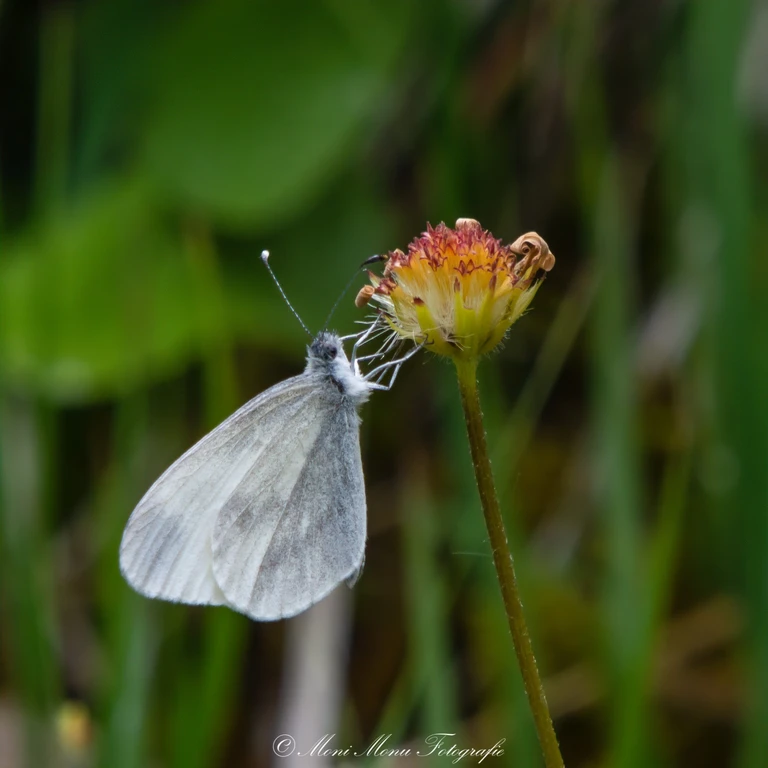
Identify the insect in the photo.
Leptidea sinapis/juvernica
